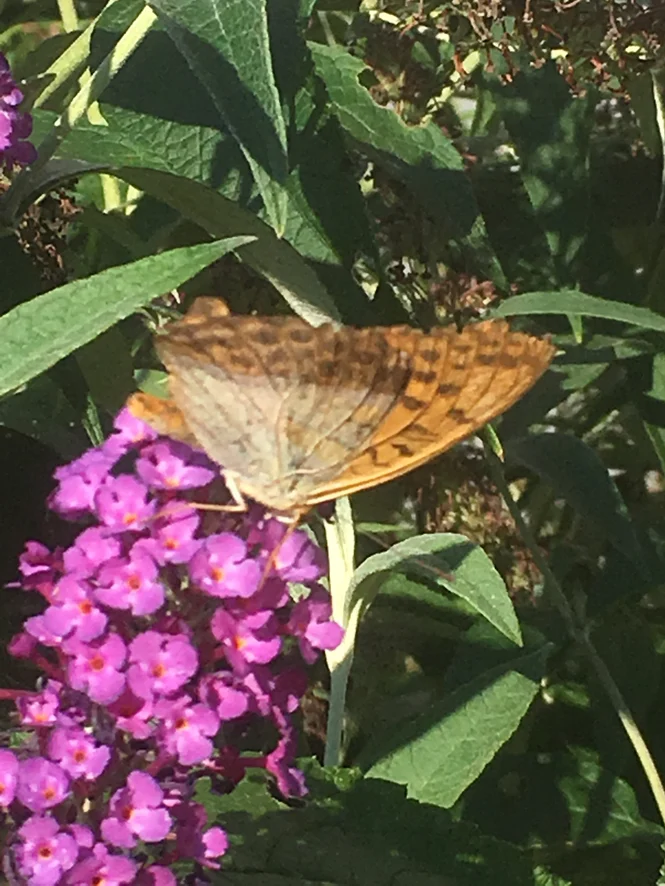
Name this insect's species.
Argynnis paphia
